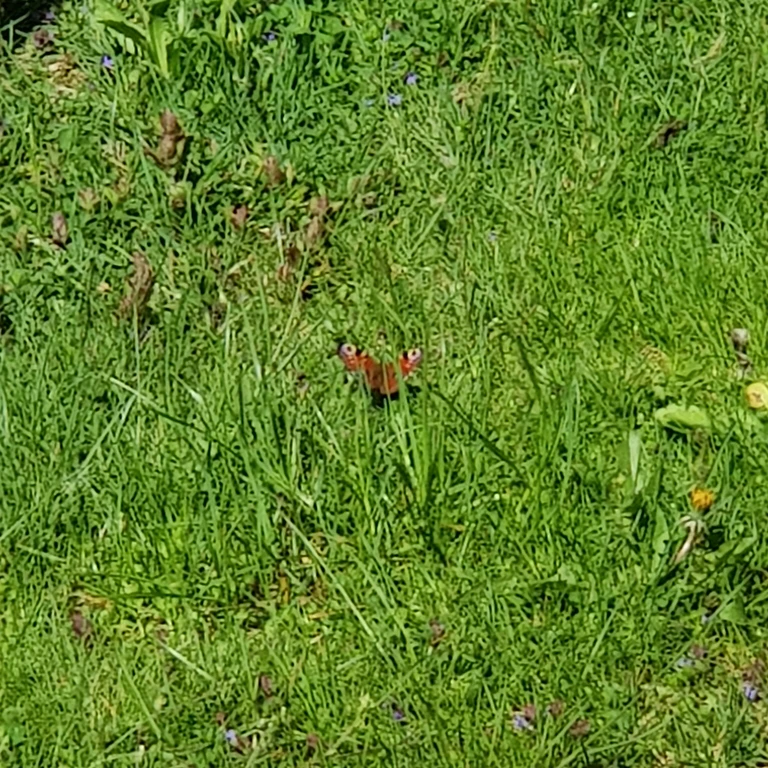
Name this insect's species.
Aglais io
